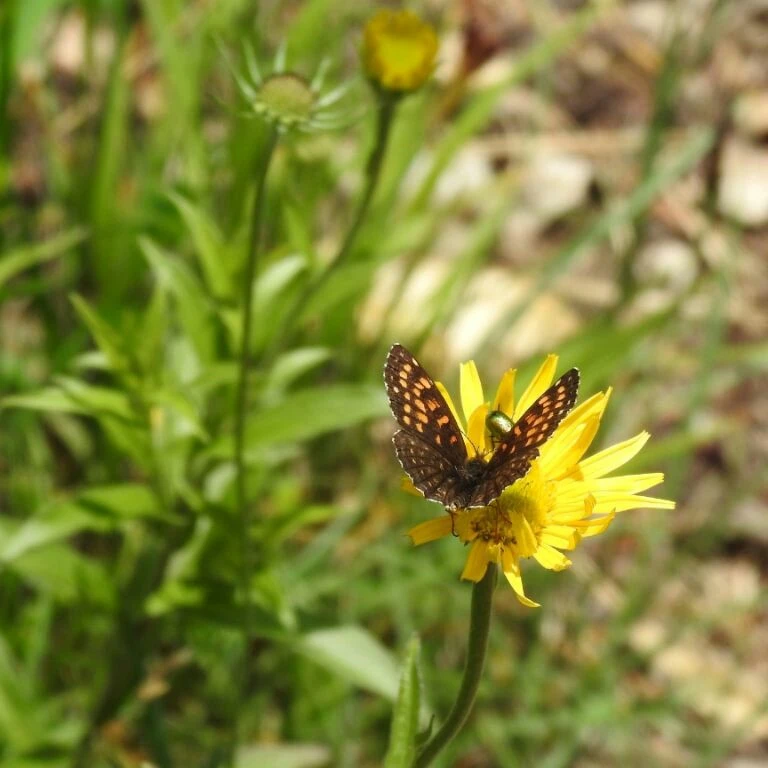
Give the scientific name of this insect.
Melitaea diamina
